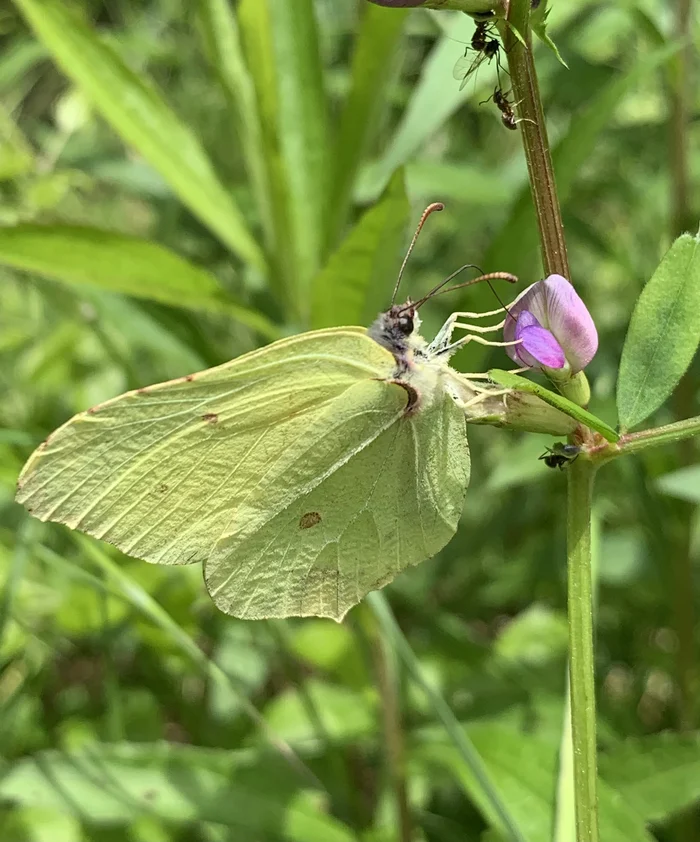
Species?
Gonepteryx rhamni
